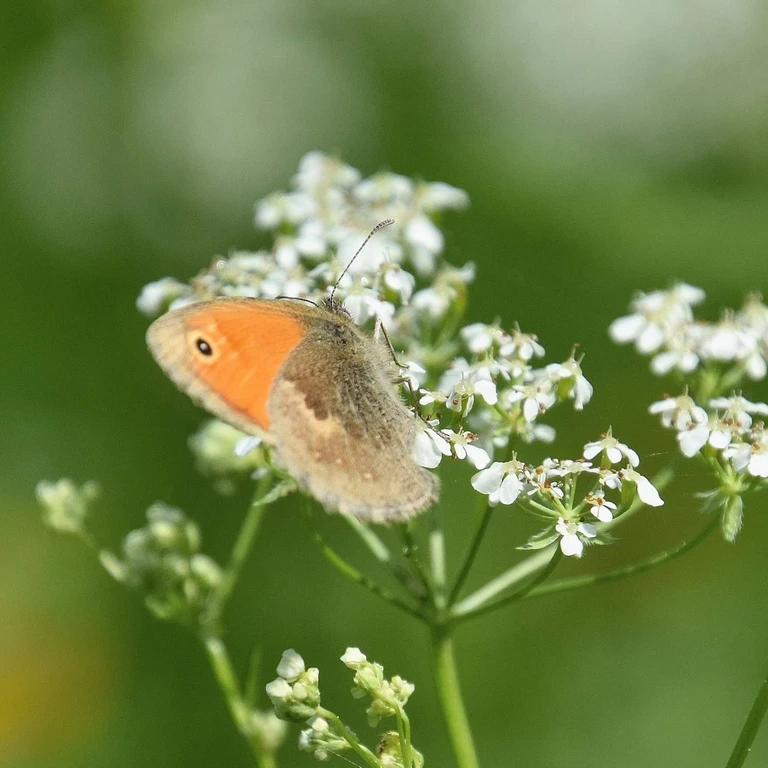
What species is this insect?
Coenonympha pamphilus
